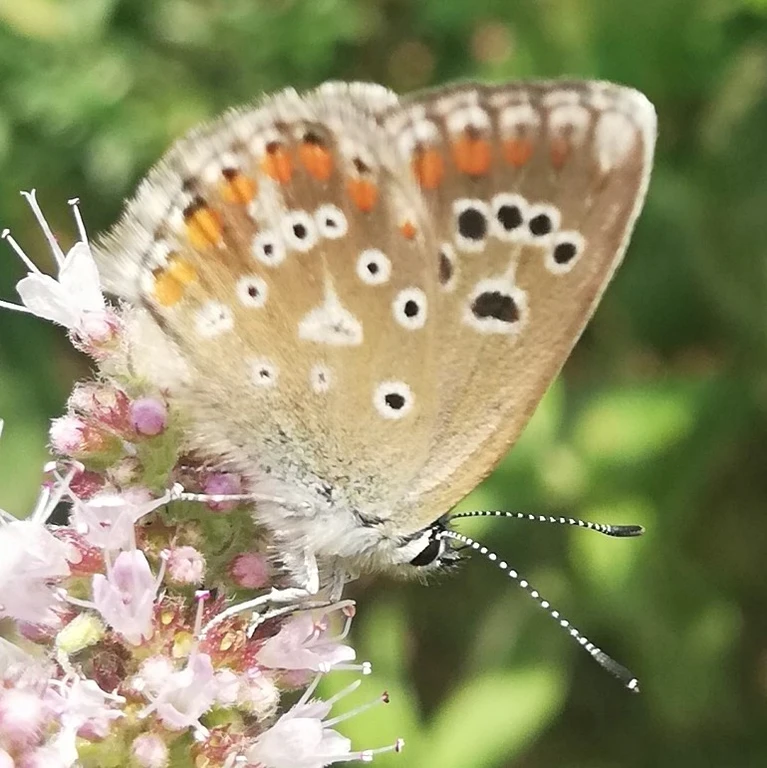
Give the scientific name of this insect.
Polyommatus dorylas
